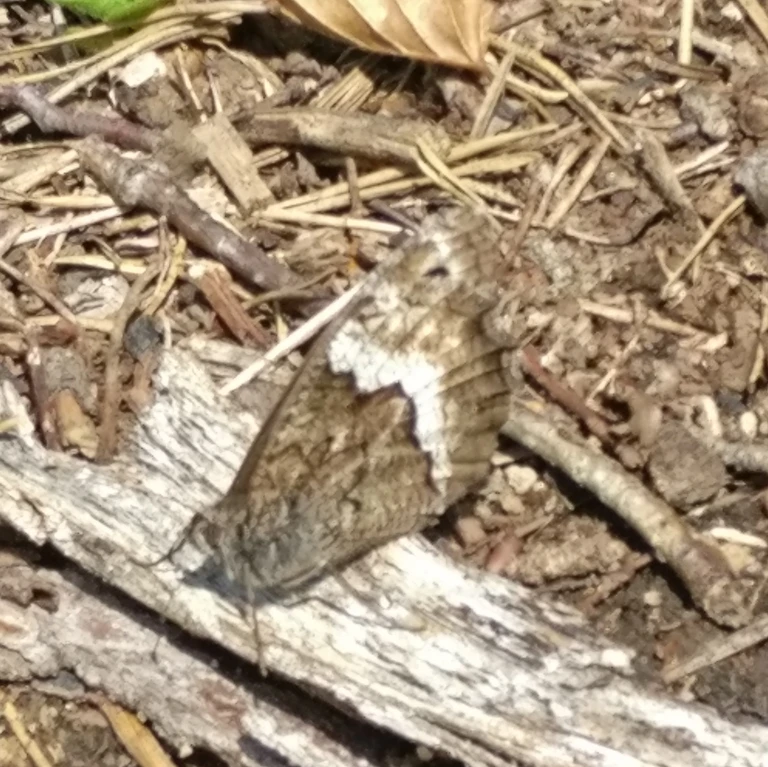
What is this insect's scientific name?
Hipparchia fagi
